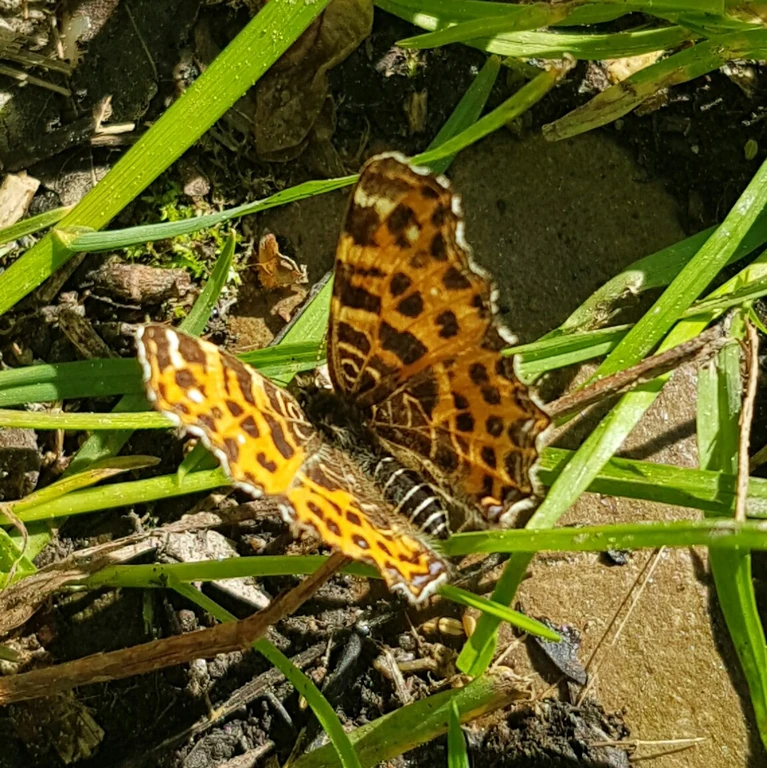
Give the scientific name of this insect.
Araschnia levana
